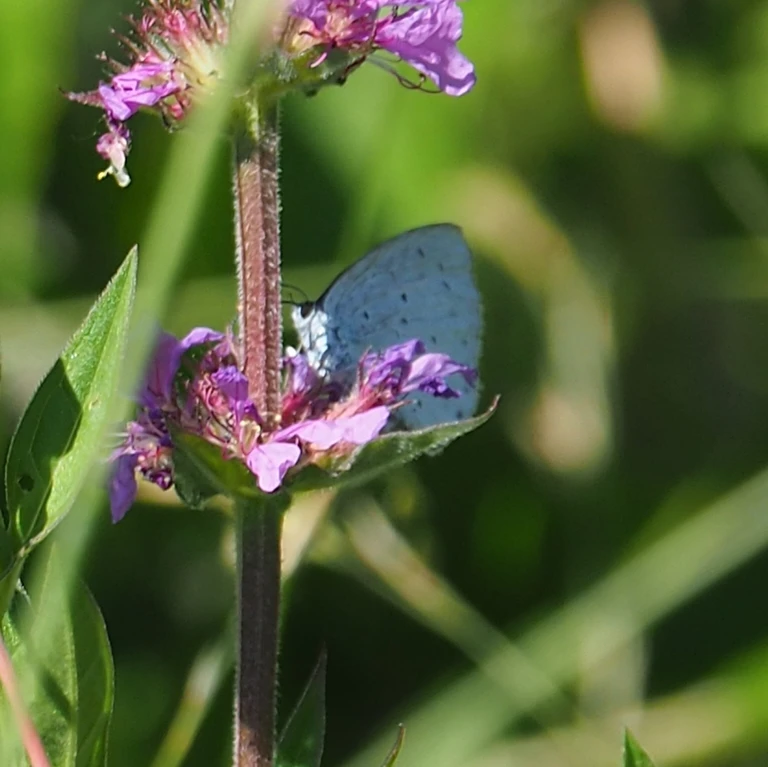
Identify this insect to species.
Celastrina argiolus
